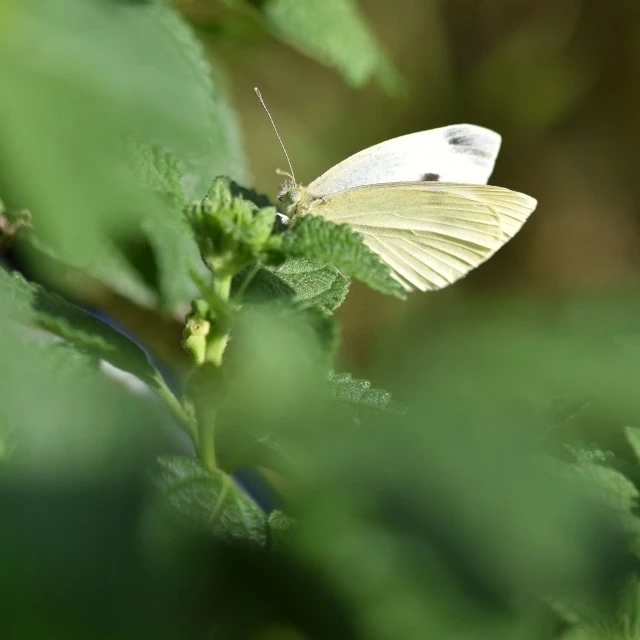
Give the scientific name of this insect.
Pieris rapae
